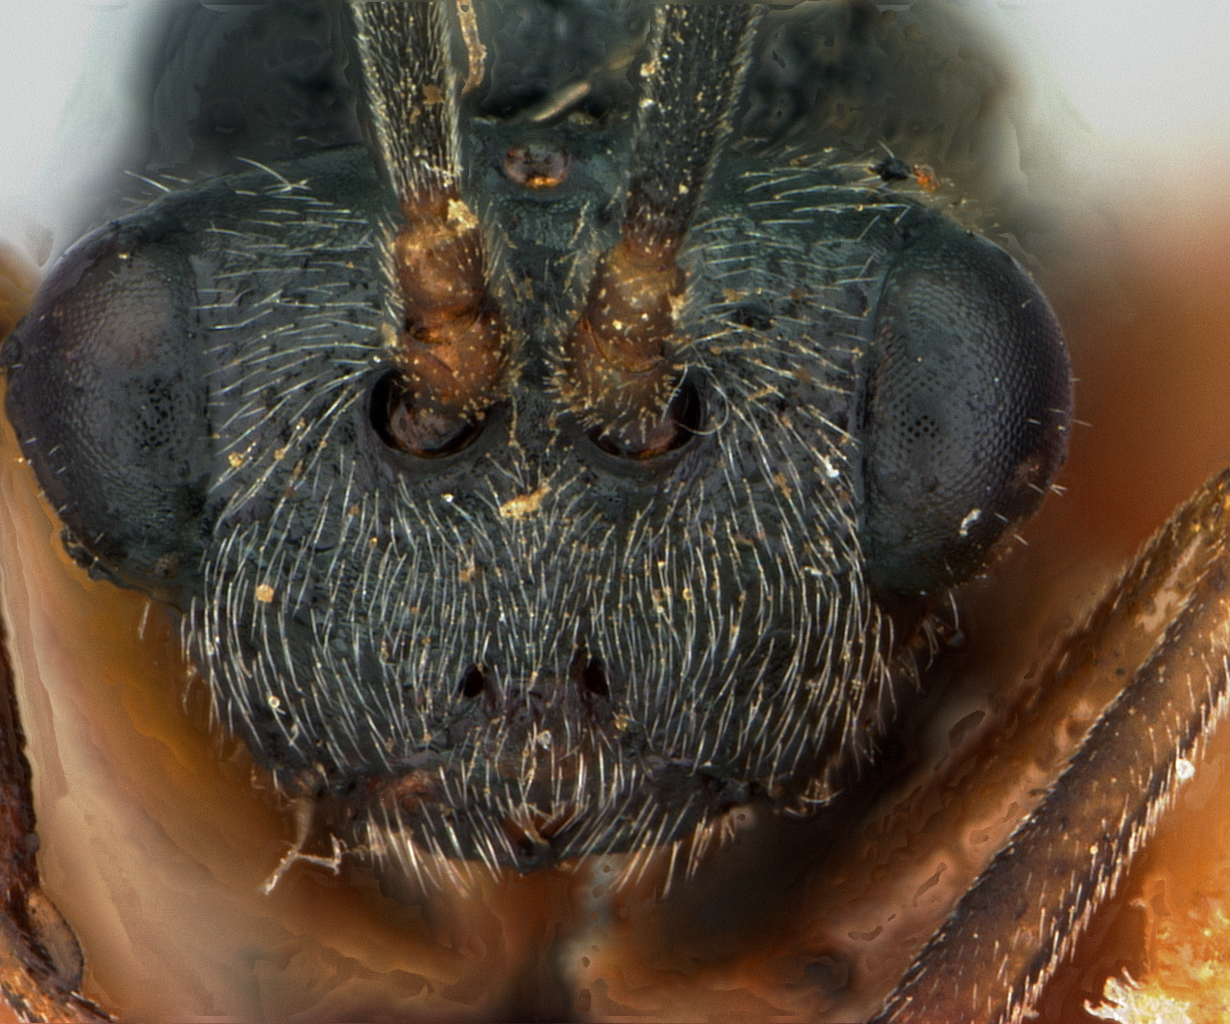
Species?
Rhodites pustulatoides
